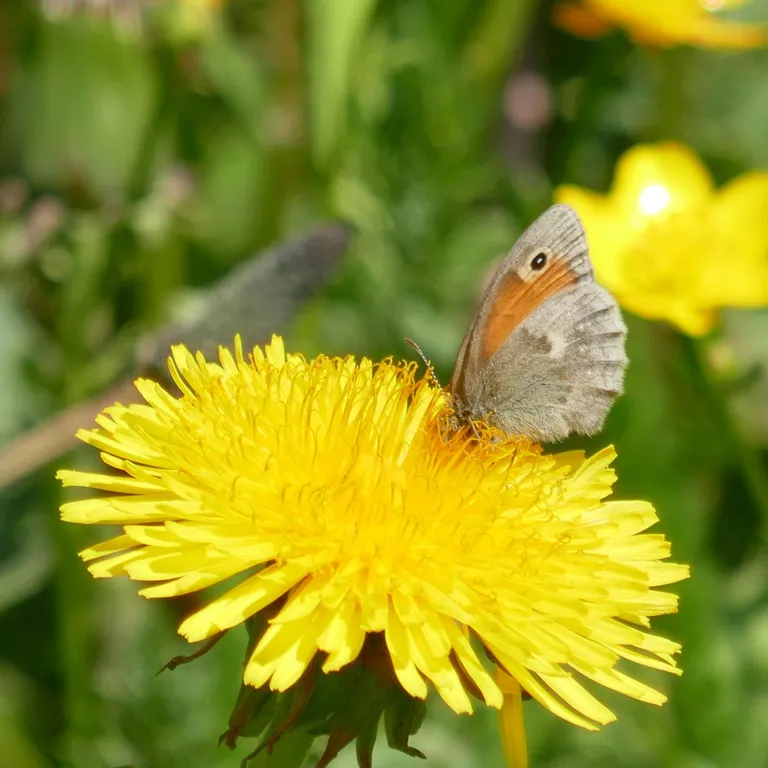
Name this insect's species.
Coenonympha pamphilus
